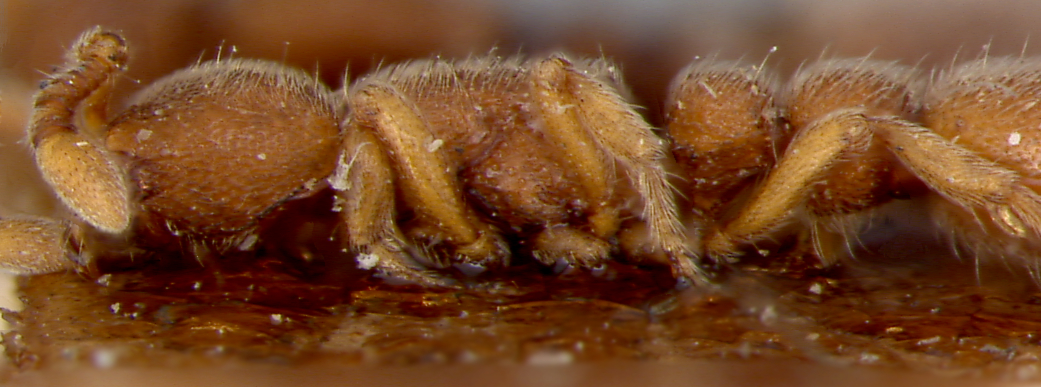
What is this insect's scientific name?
Cerapachys silvestrii
